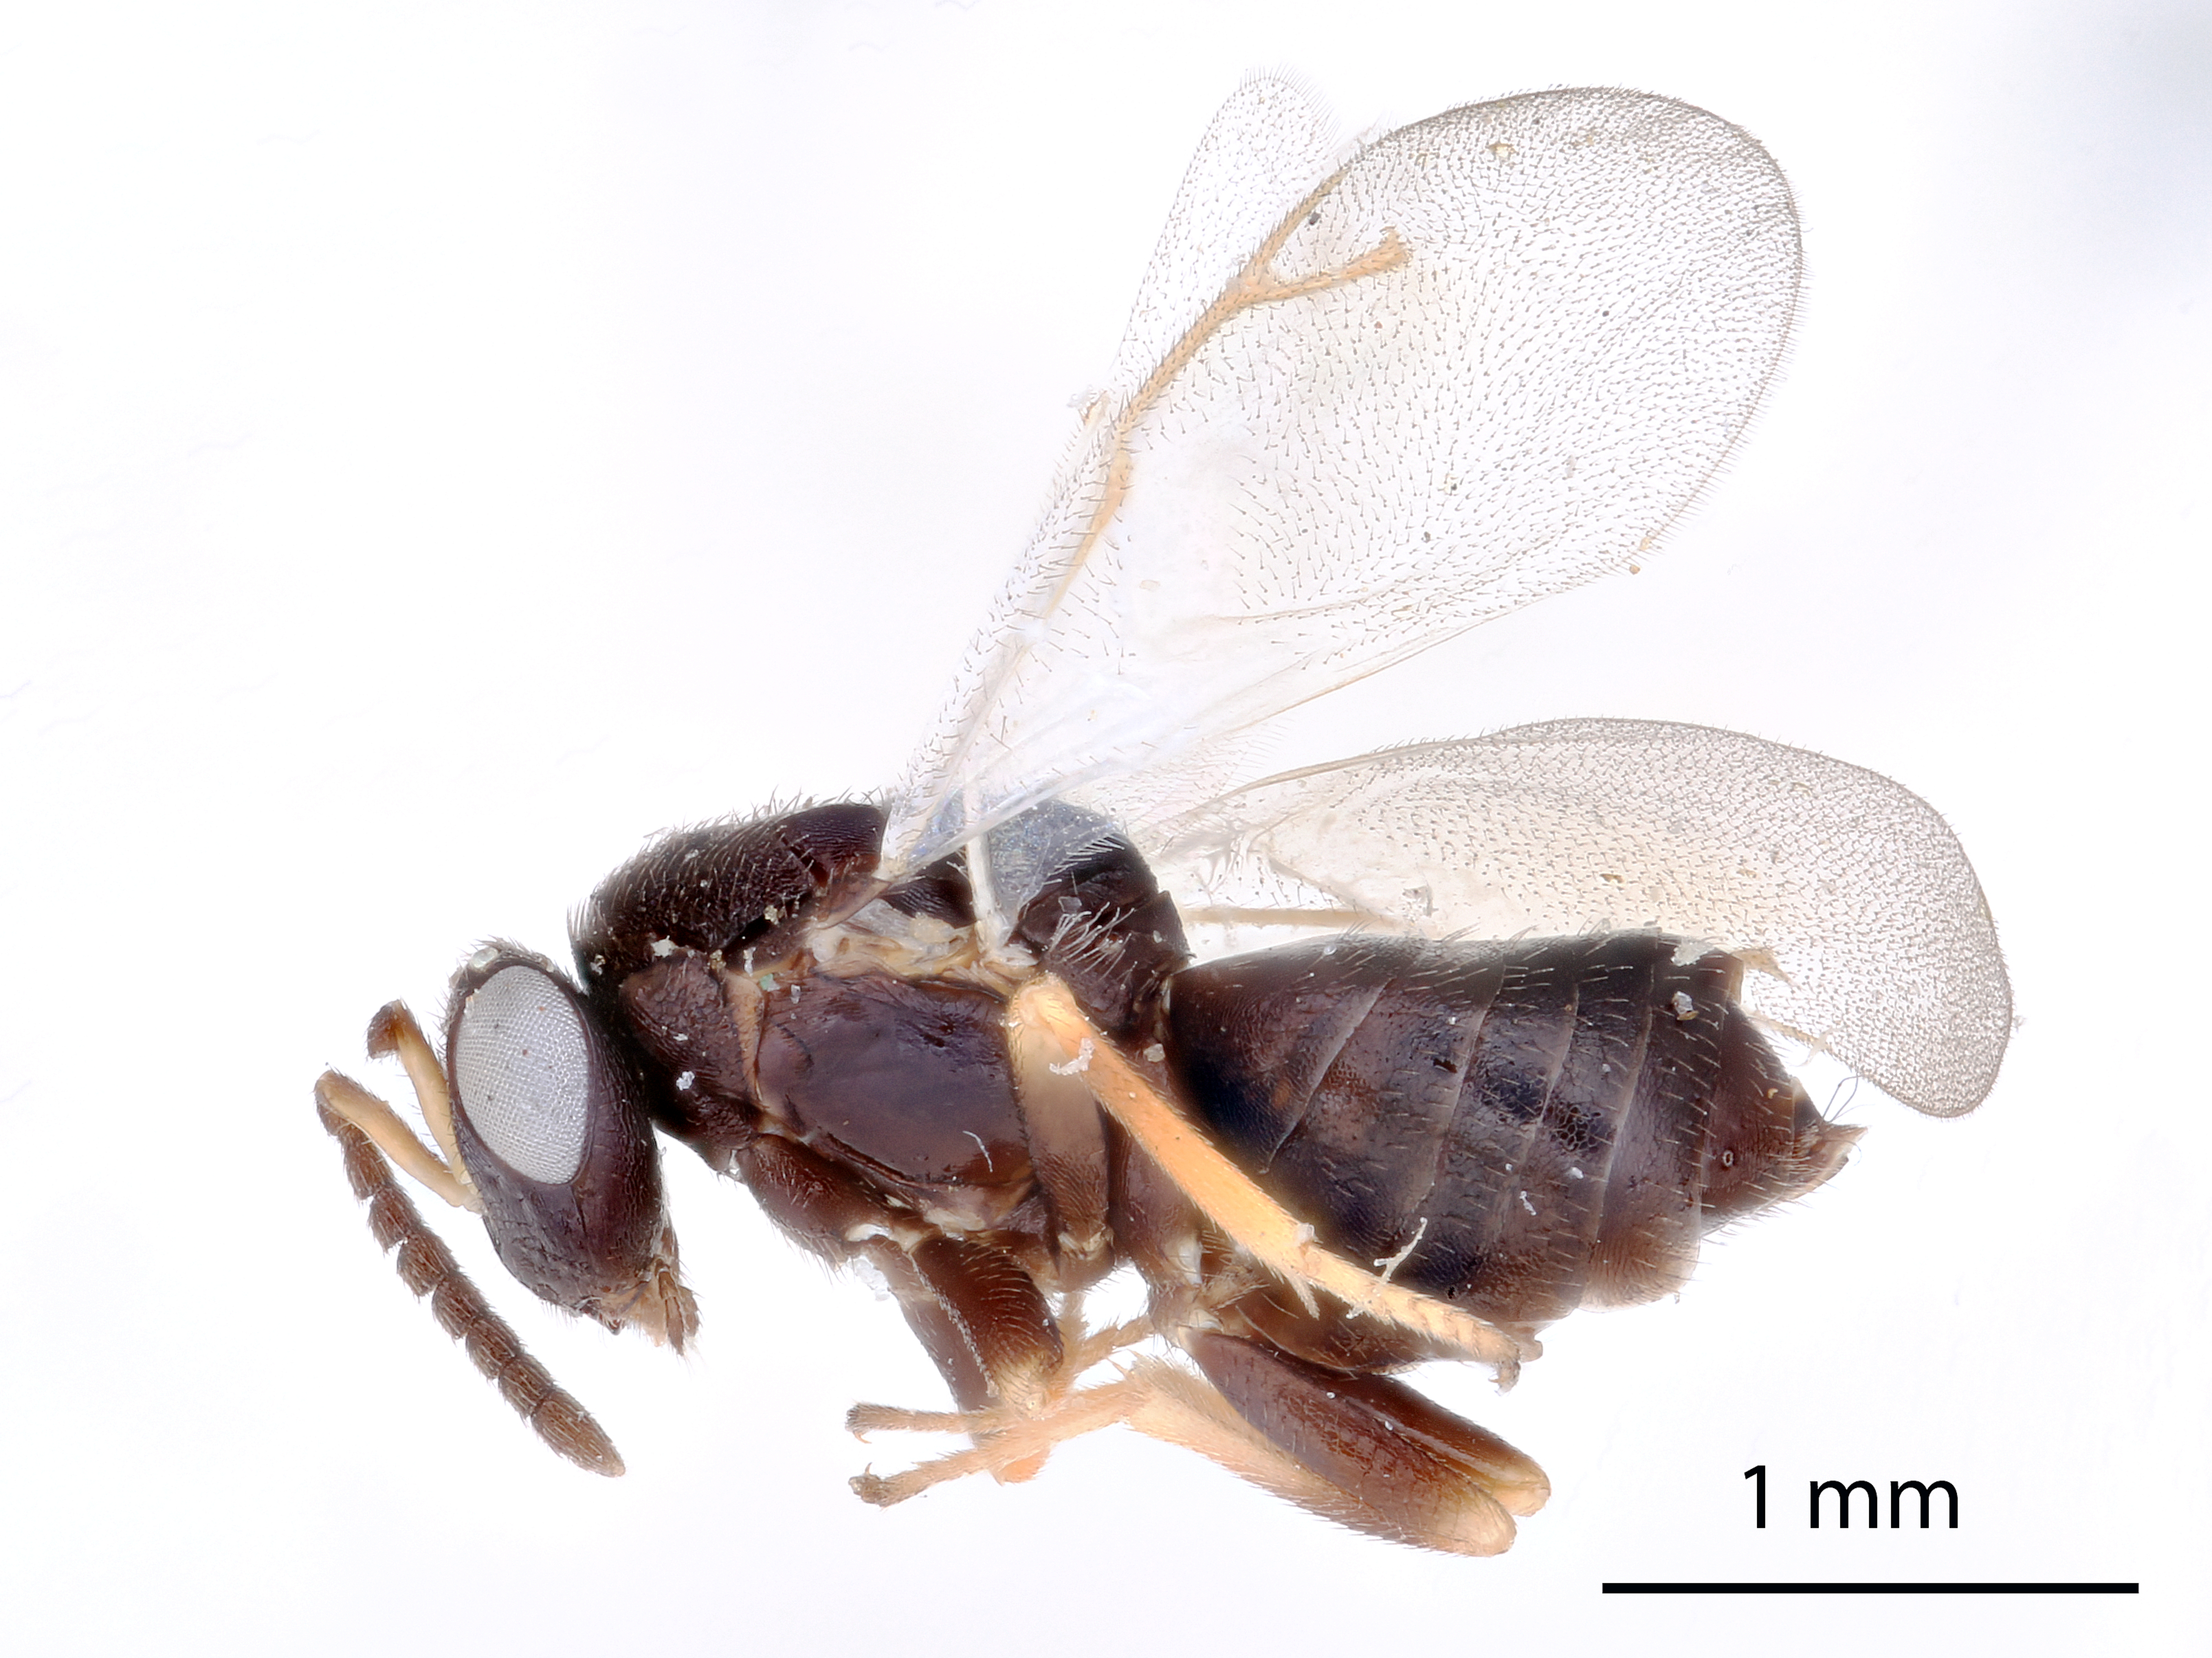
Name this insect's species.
Tanaostigmodes fisheri
